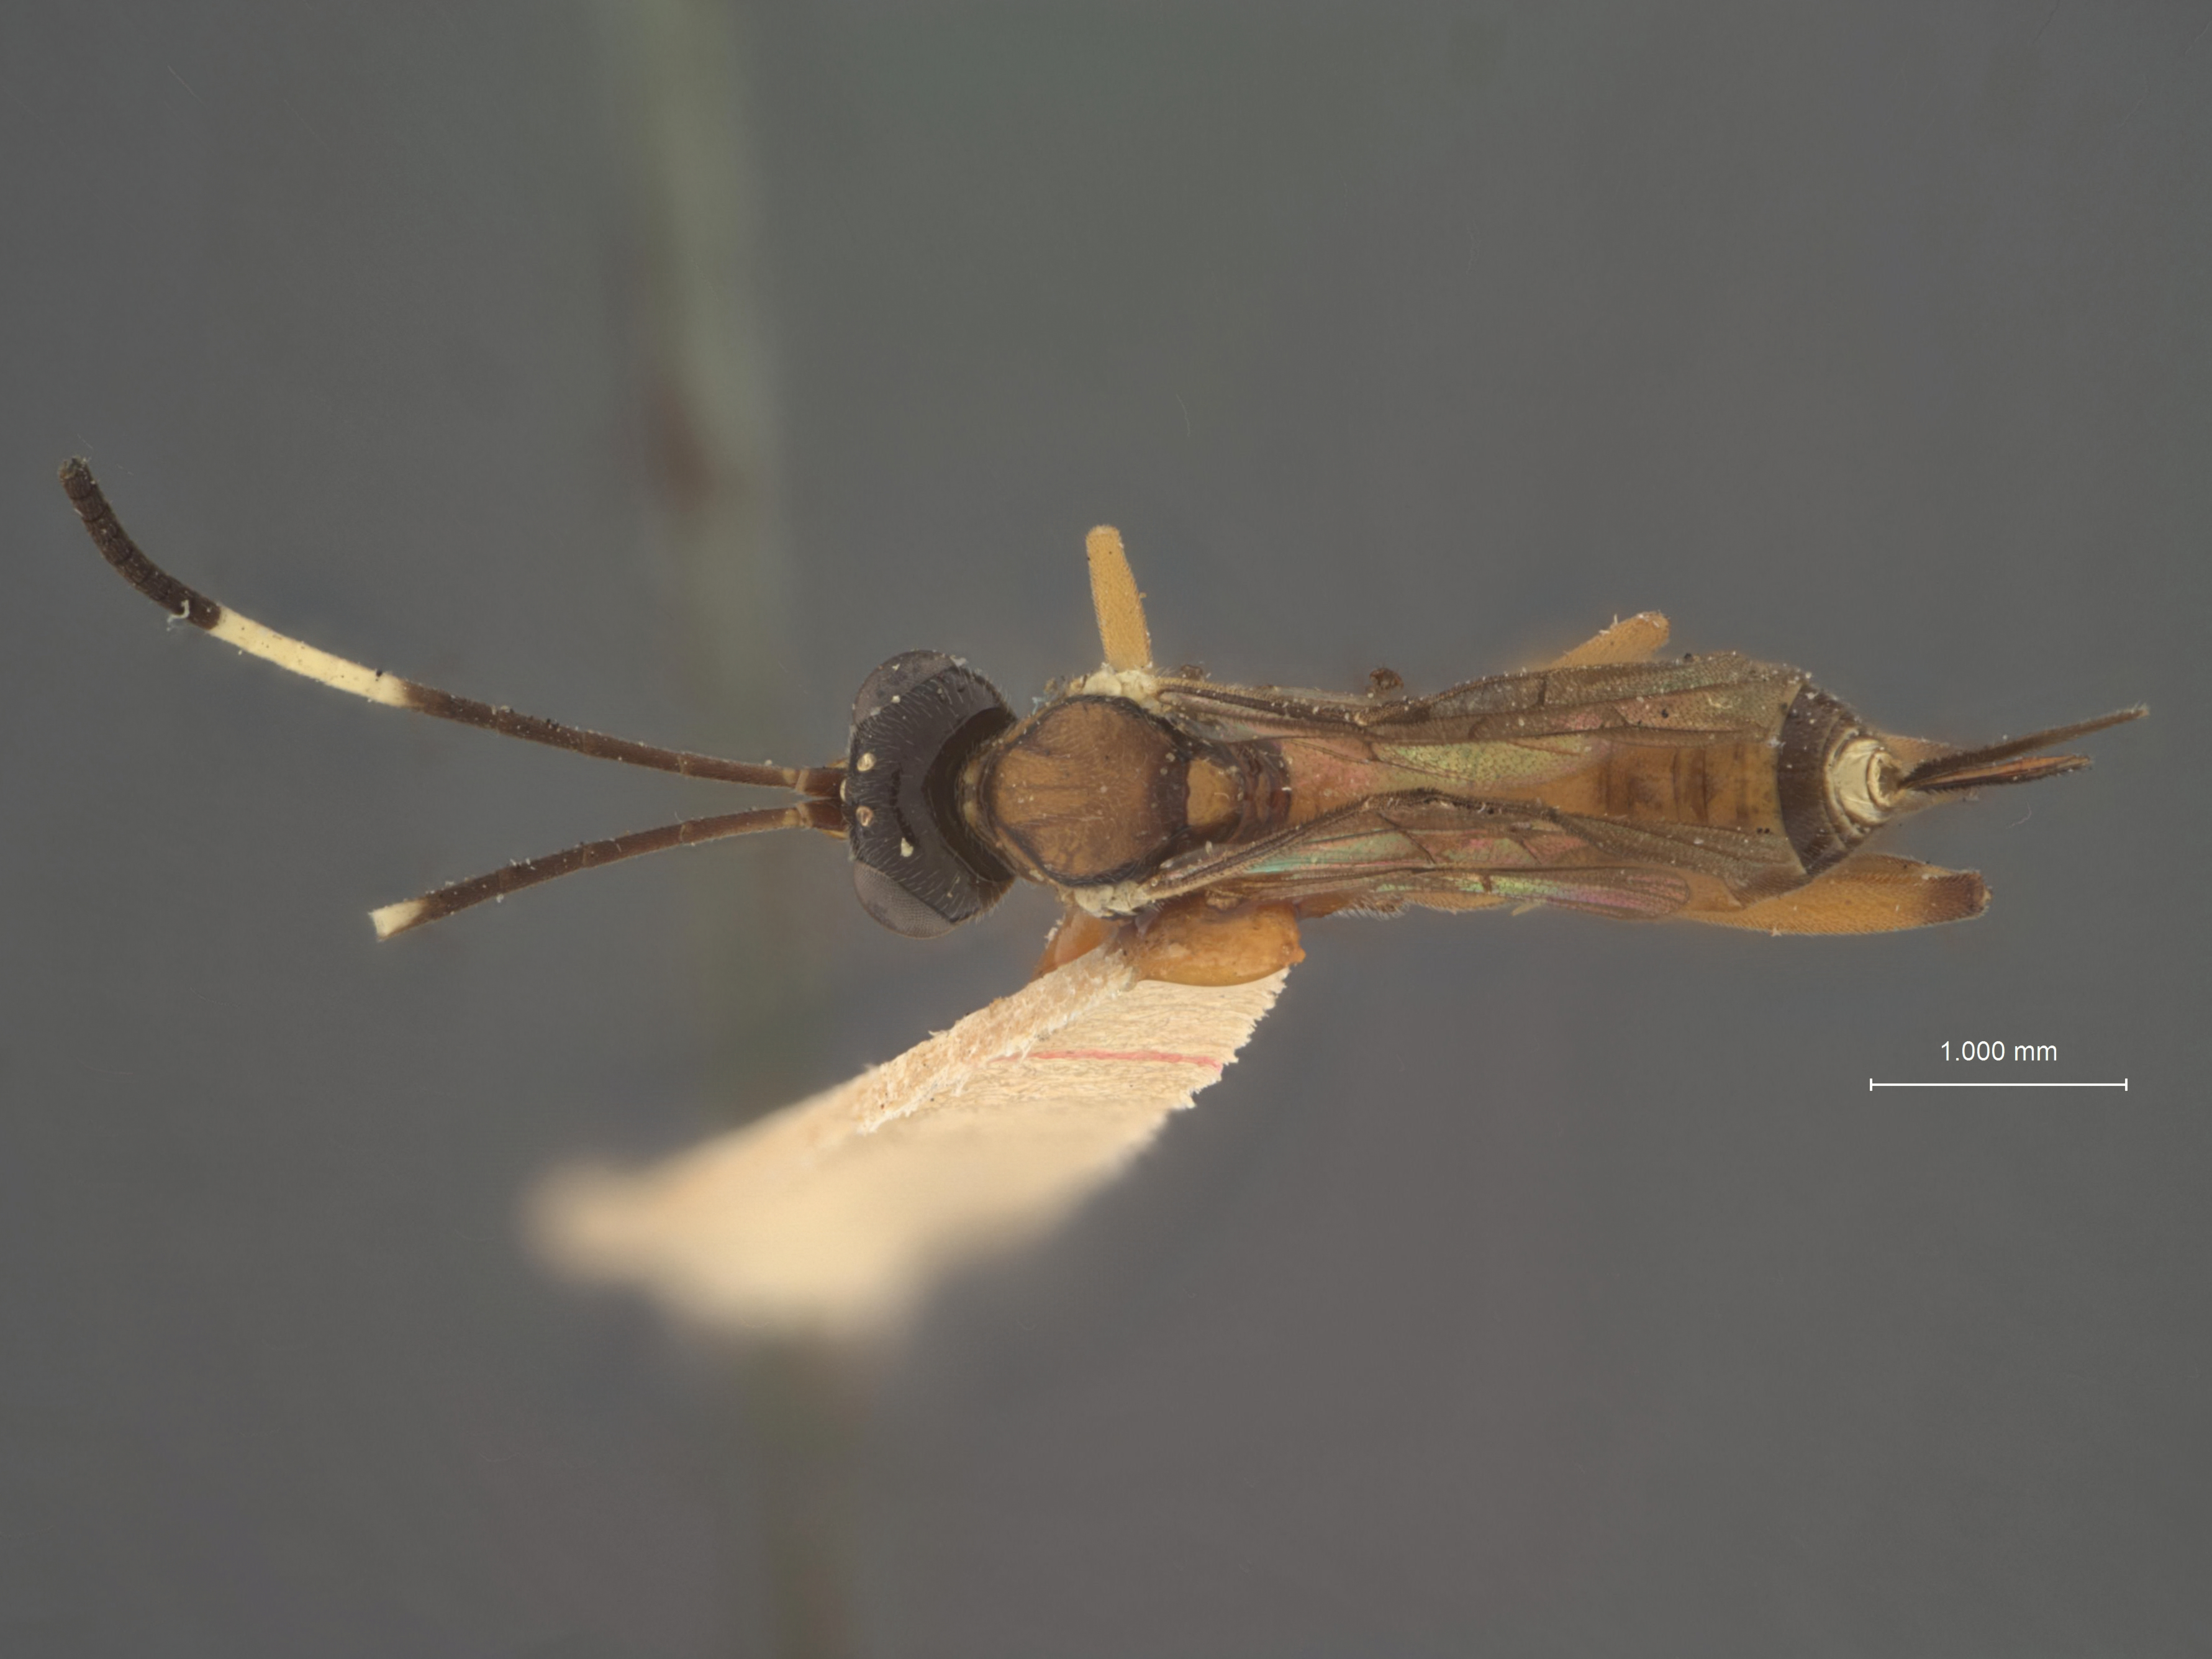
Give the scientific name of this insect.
Spilocryptus polychrosidis
